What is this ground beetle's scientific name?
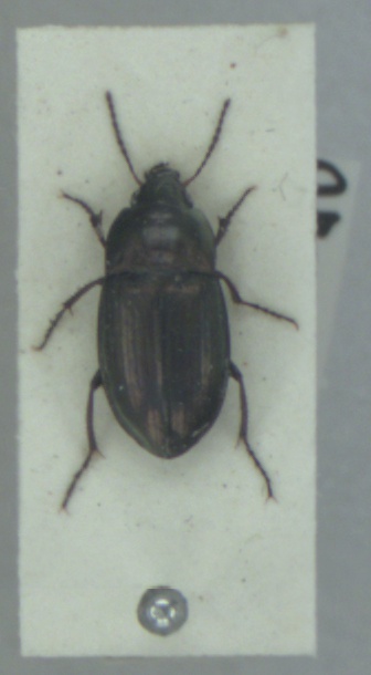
Amara spreta
